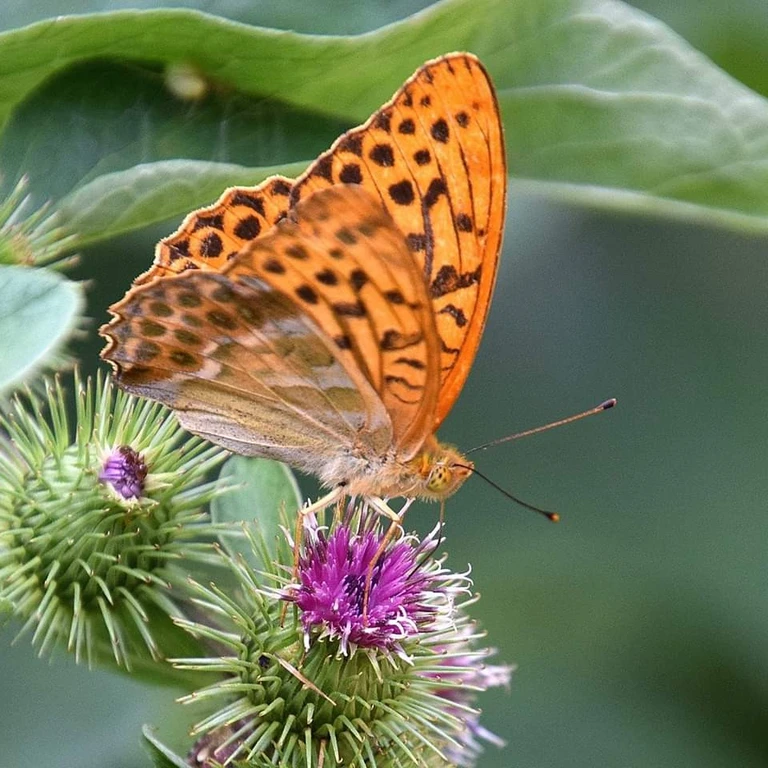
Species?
Argynnis paphia
